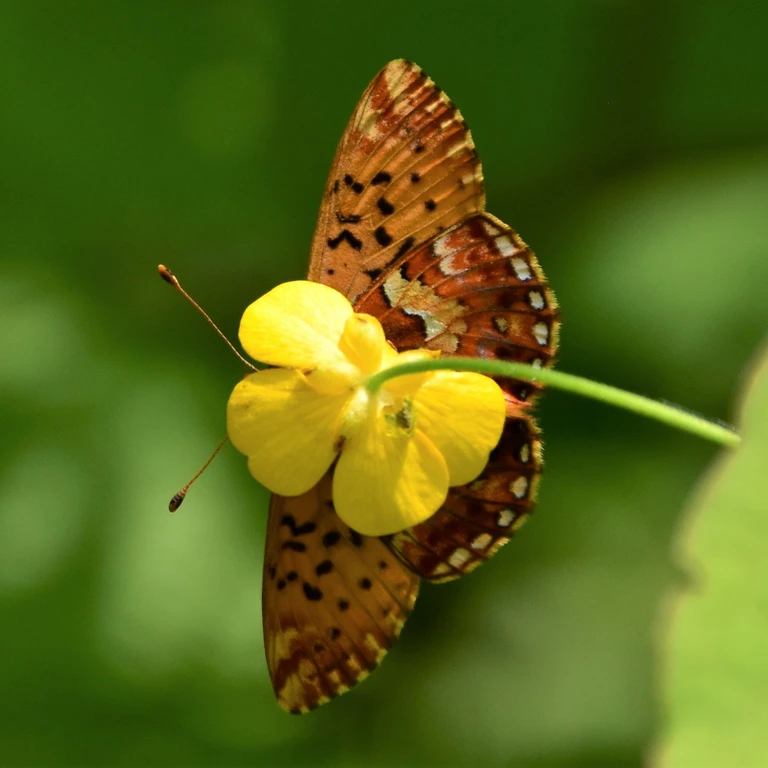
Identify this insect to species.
Boloria aquilonaris
